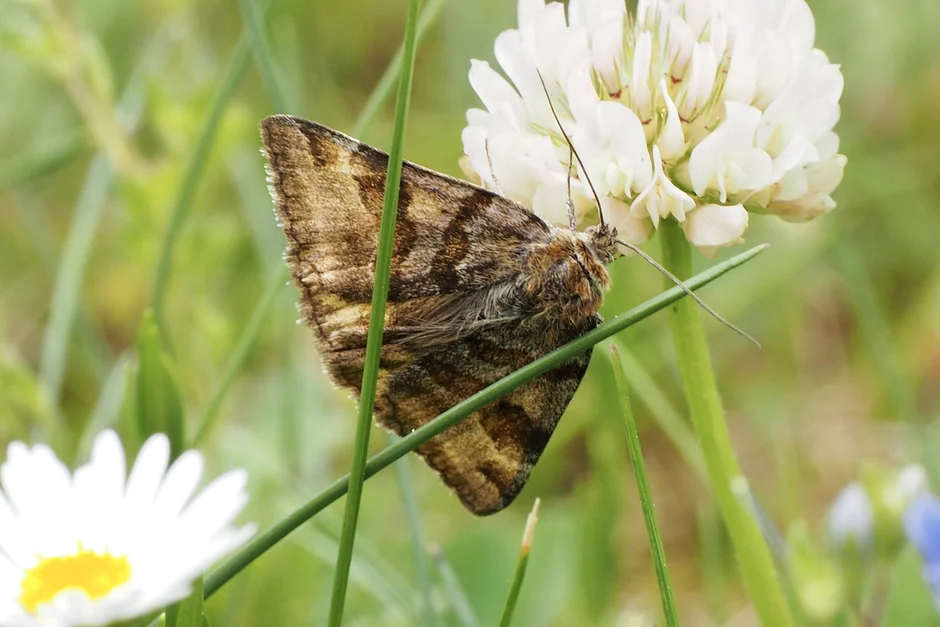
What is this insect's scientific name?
Euclidia glyphica
